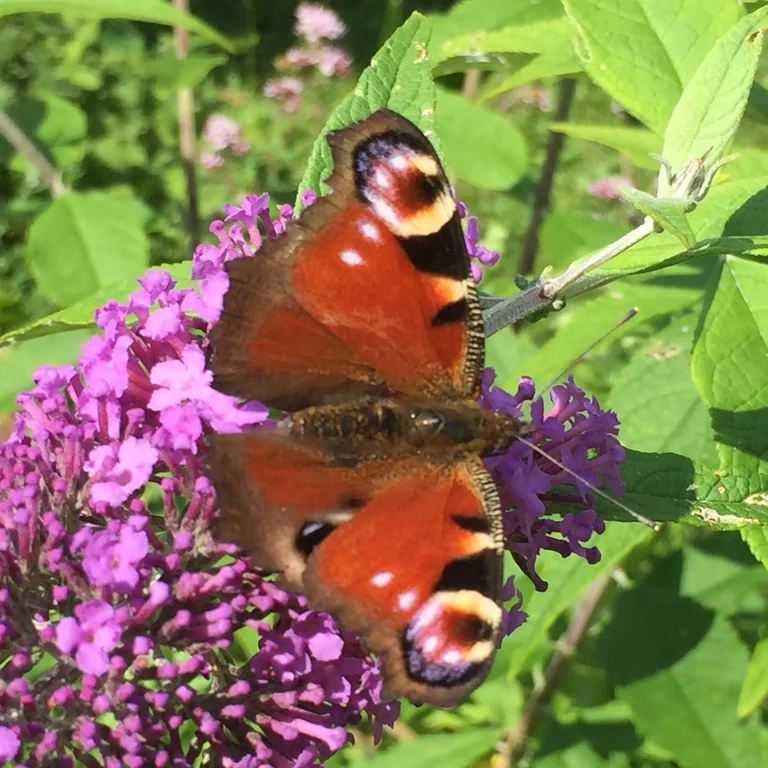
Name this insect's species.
Aglais io
